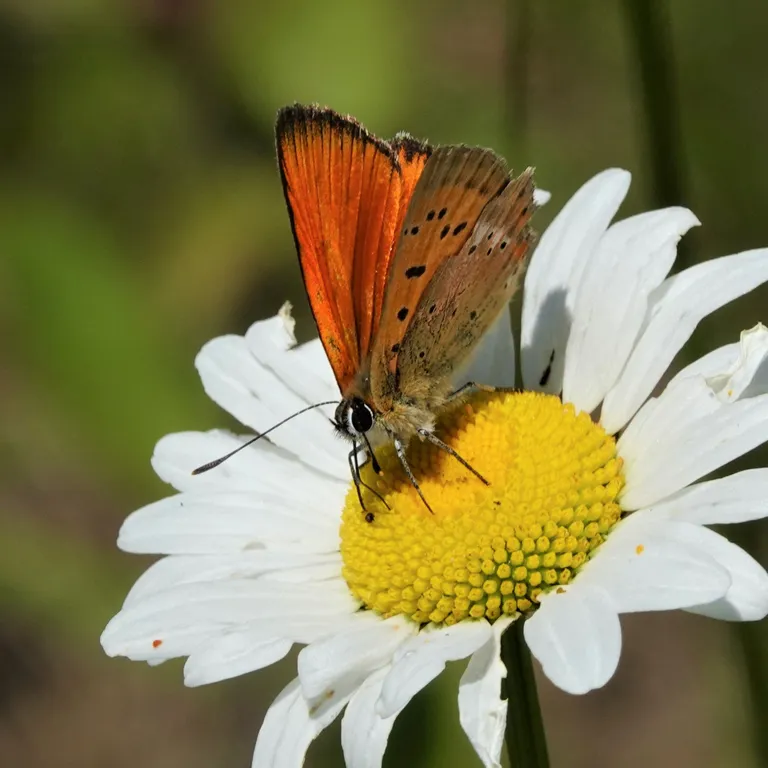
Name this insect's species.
Lycaena virgaureae
